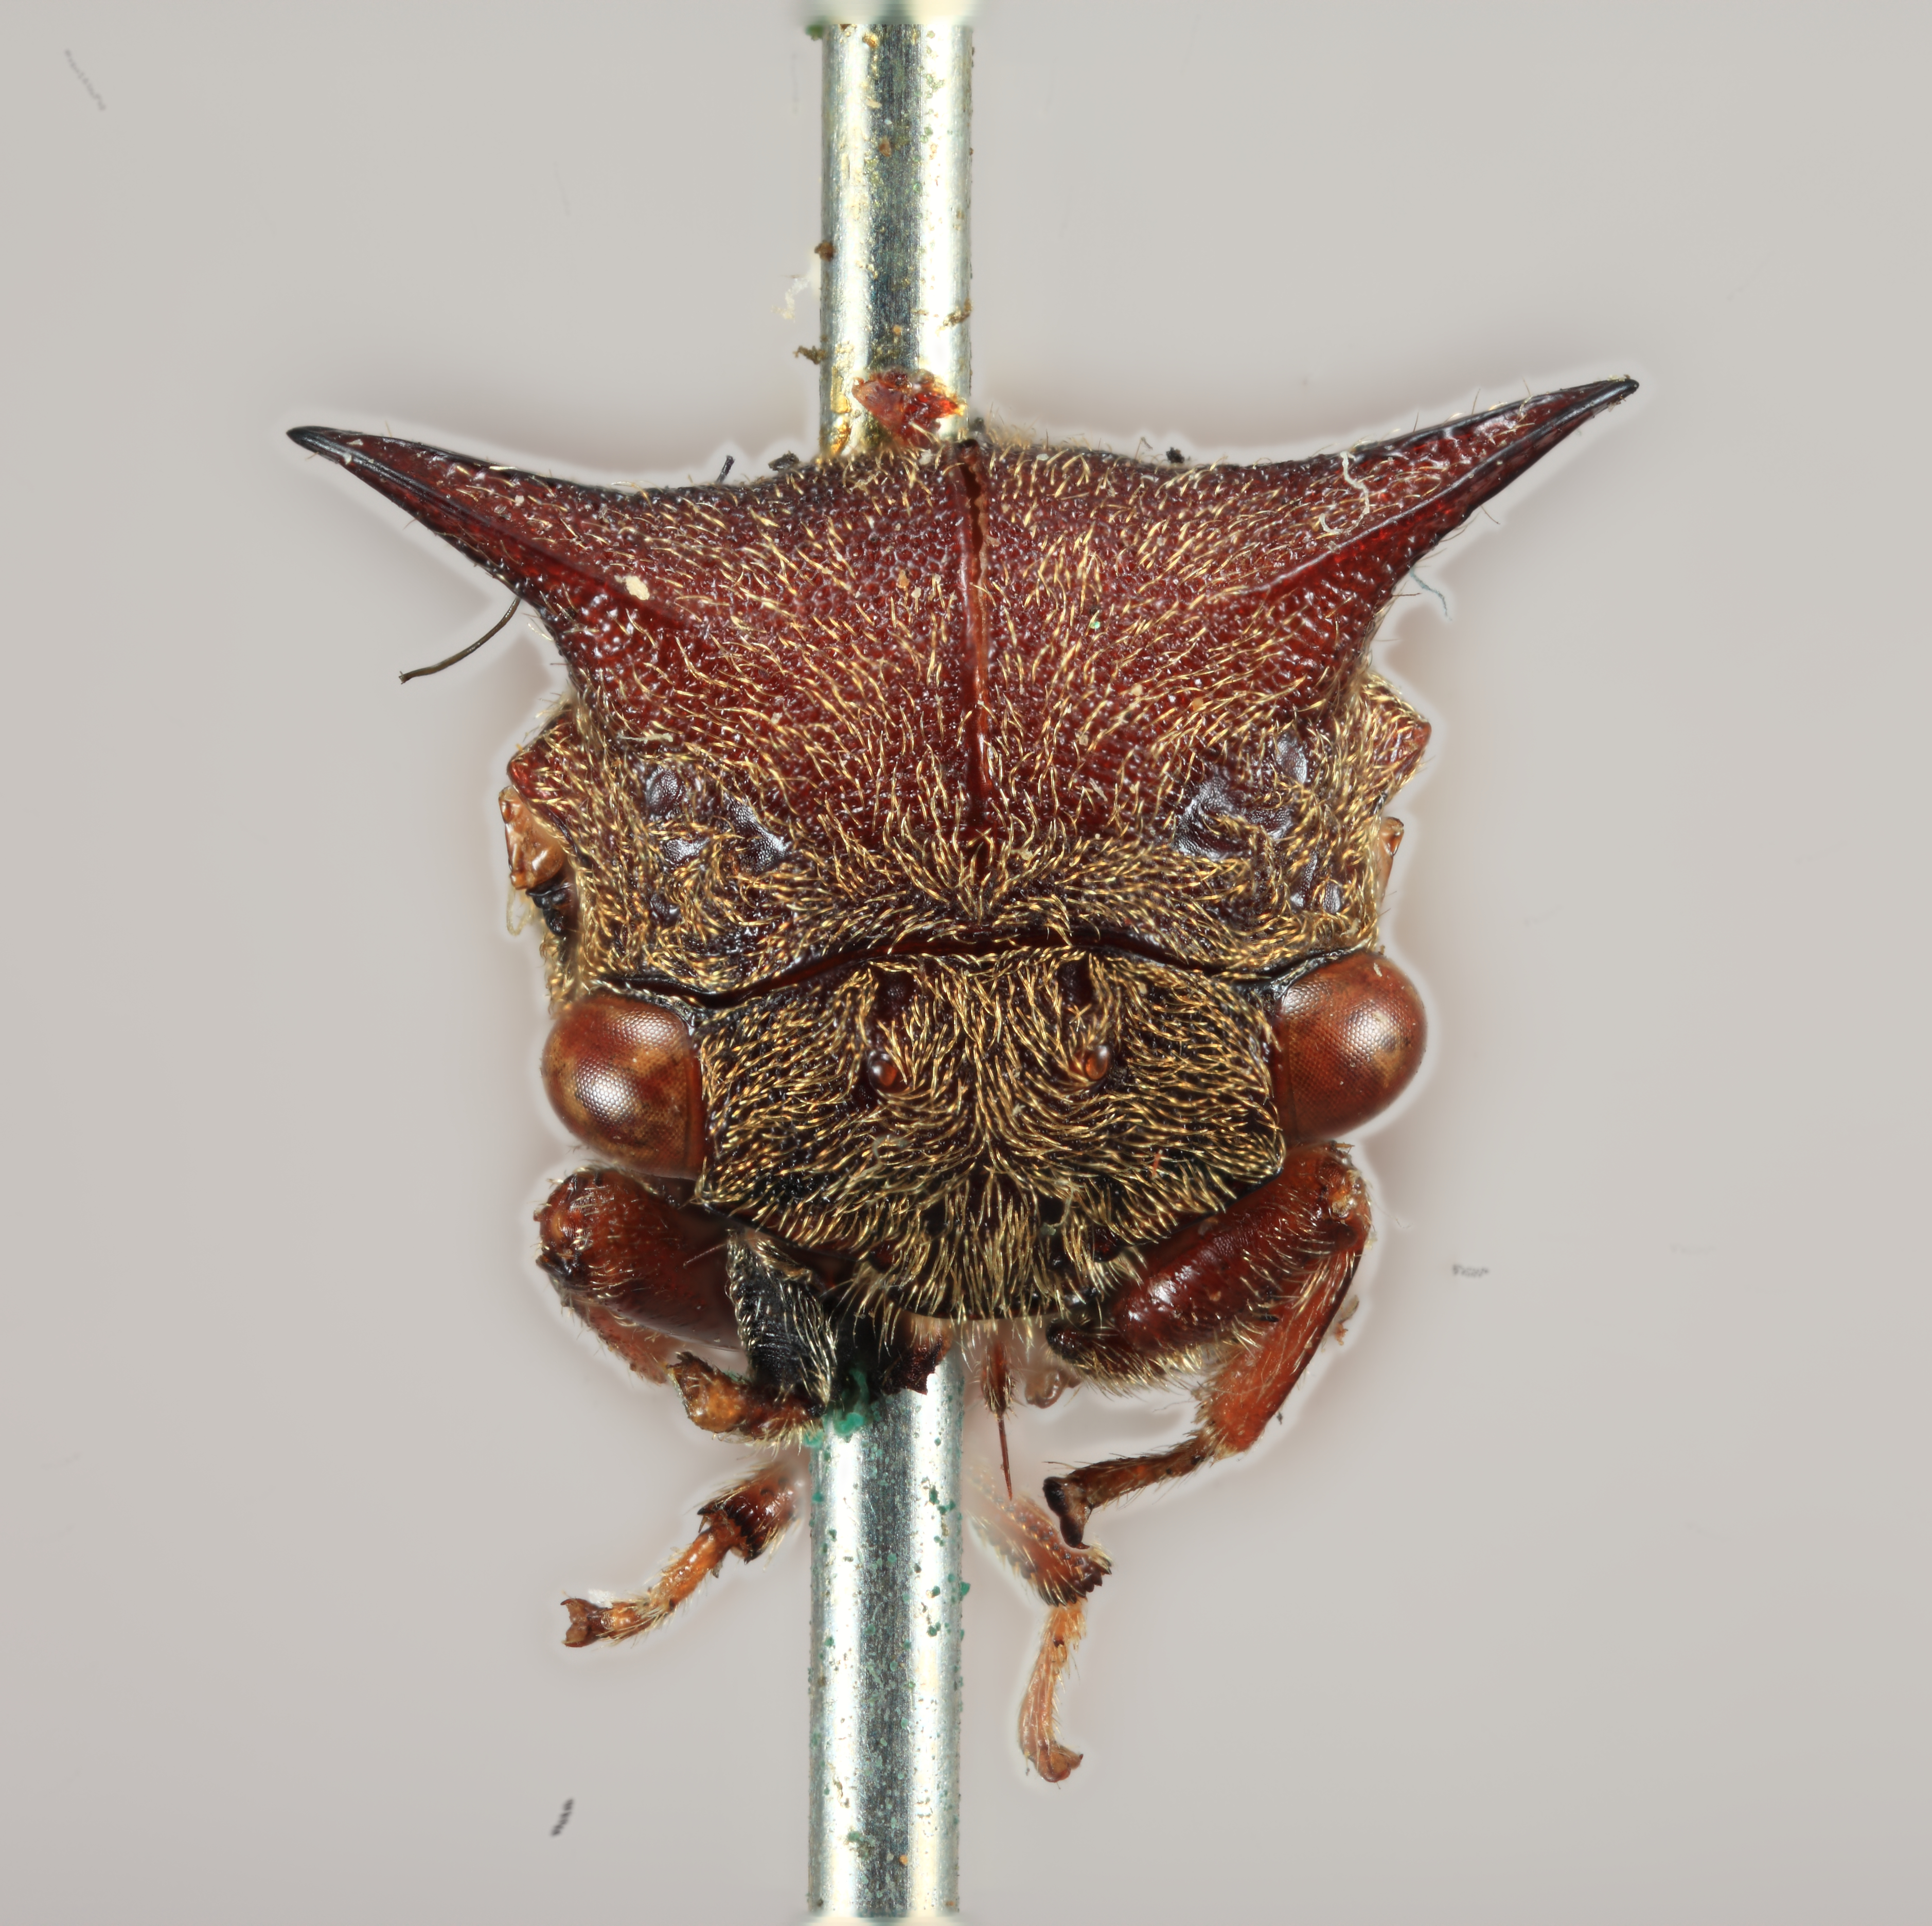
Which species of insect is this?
Tricentrus ferruginosus
